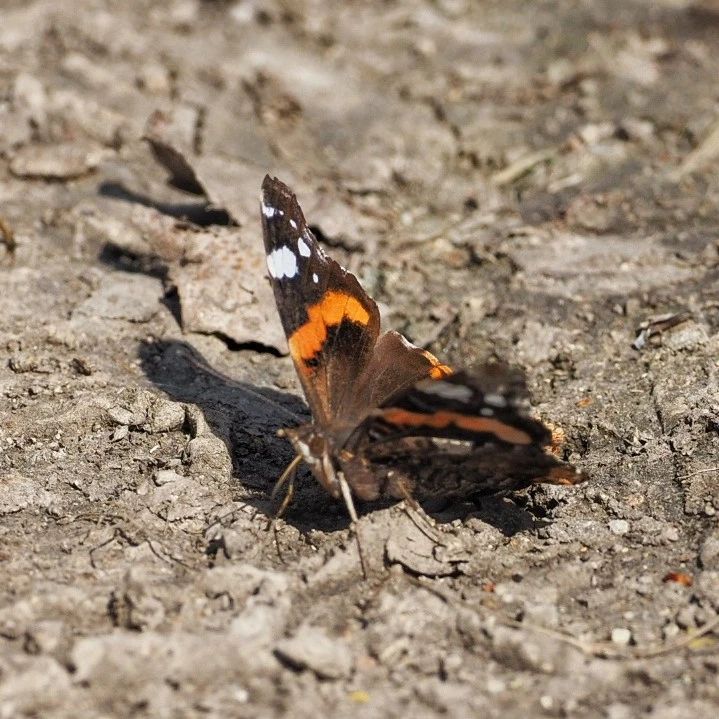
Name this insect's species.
Vanessa atalanta
